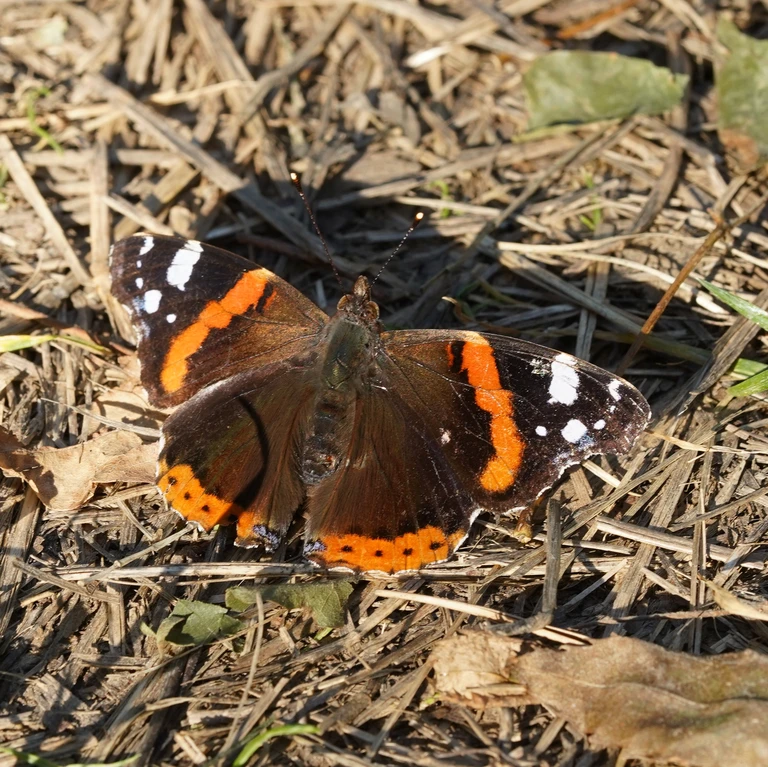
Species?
Vanessa atalanta
